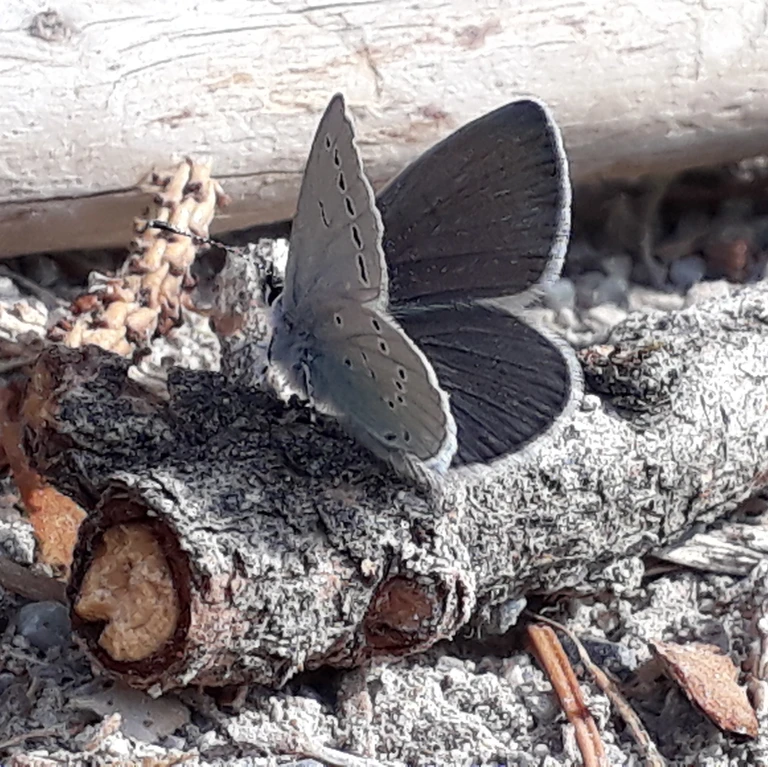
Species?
Cupido minimus
